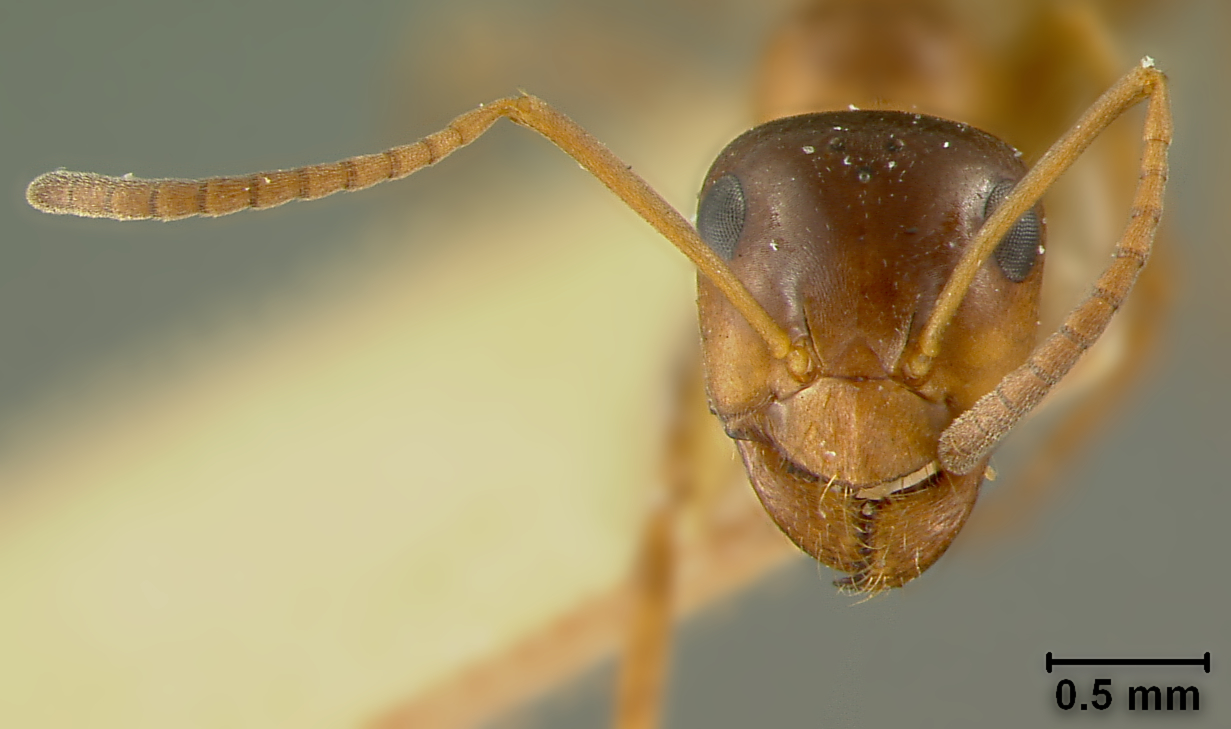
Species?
Formica subpolita
